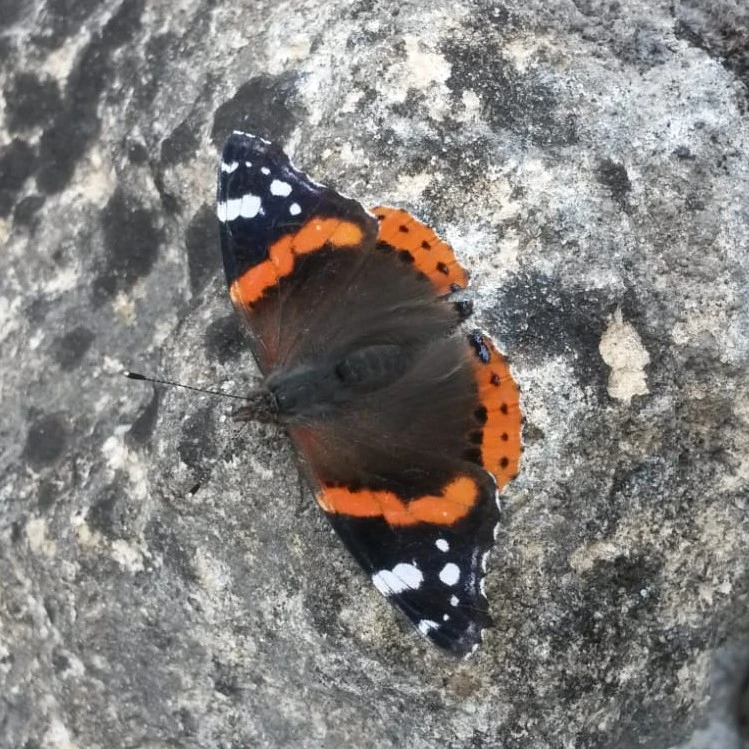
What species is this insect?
Vanessa atalanta
